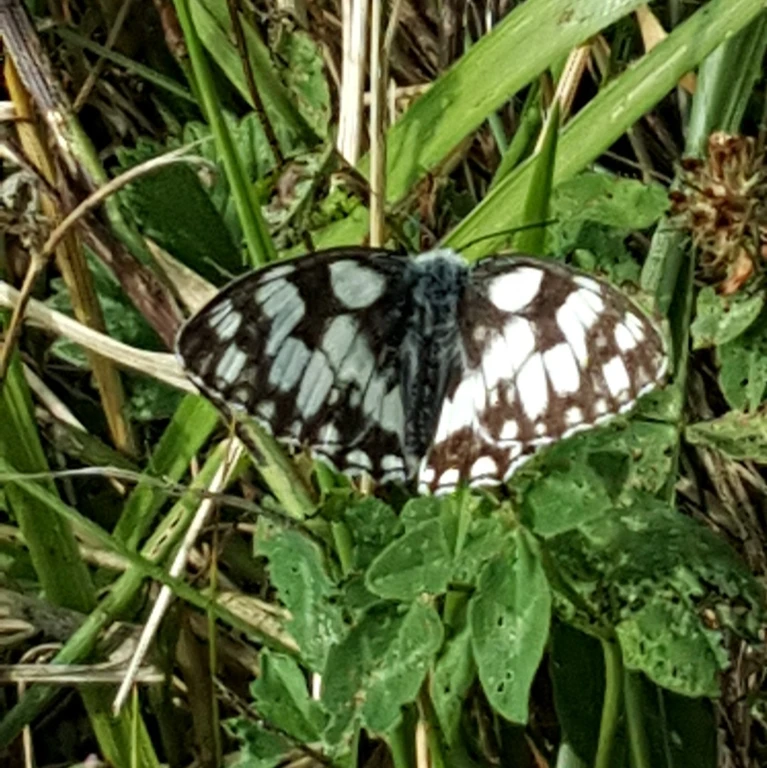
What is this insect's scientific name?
Melanargia galathea
